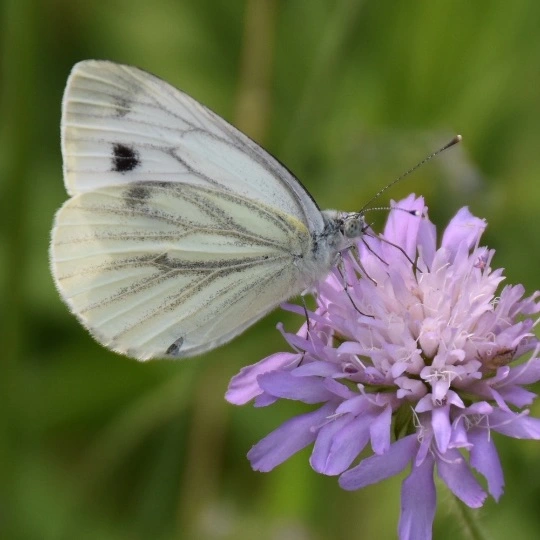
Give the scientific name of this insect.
Pieris napi
